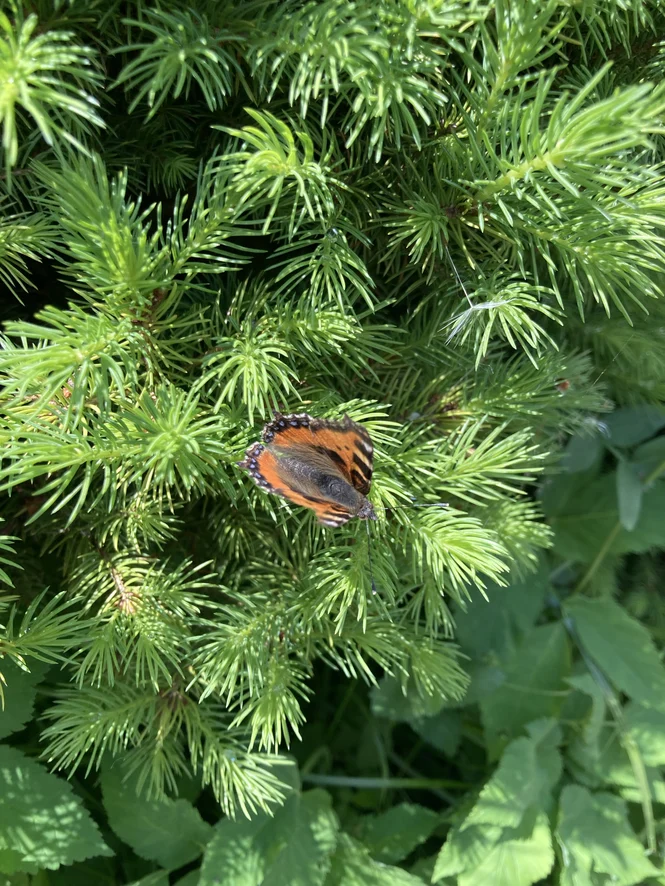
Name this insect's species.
Aglais urticae
